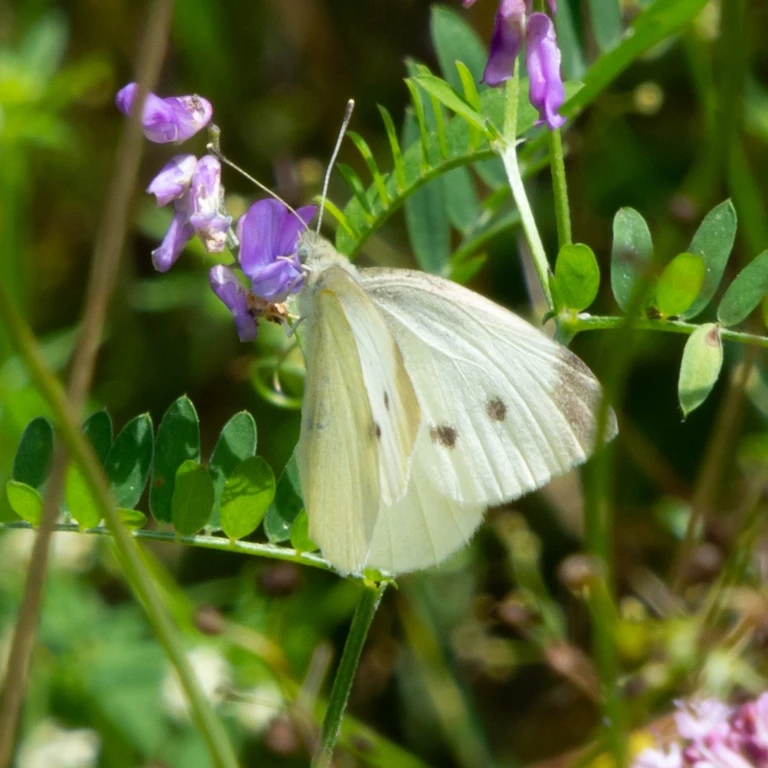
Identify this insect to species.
Pieris rapae
